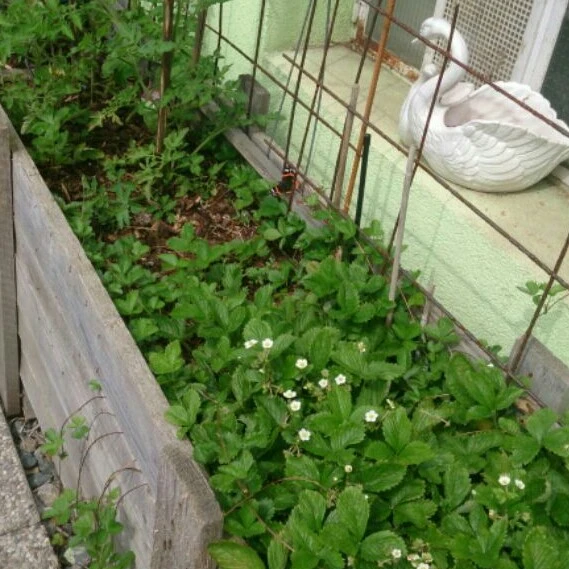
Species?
Vanessa atalanta
